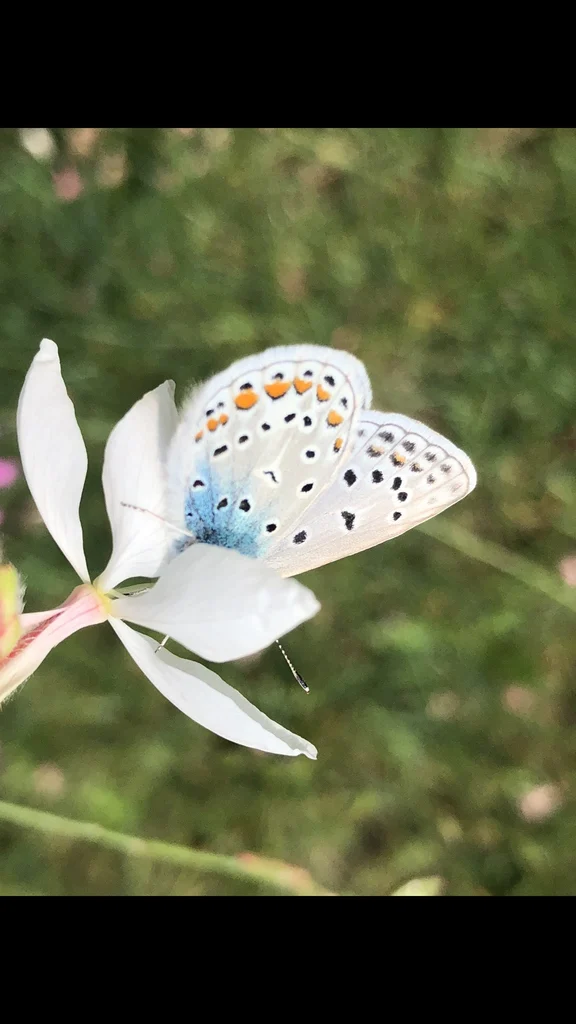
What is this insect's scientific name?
Polyommatus icarus
